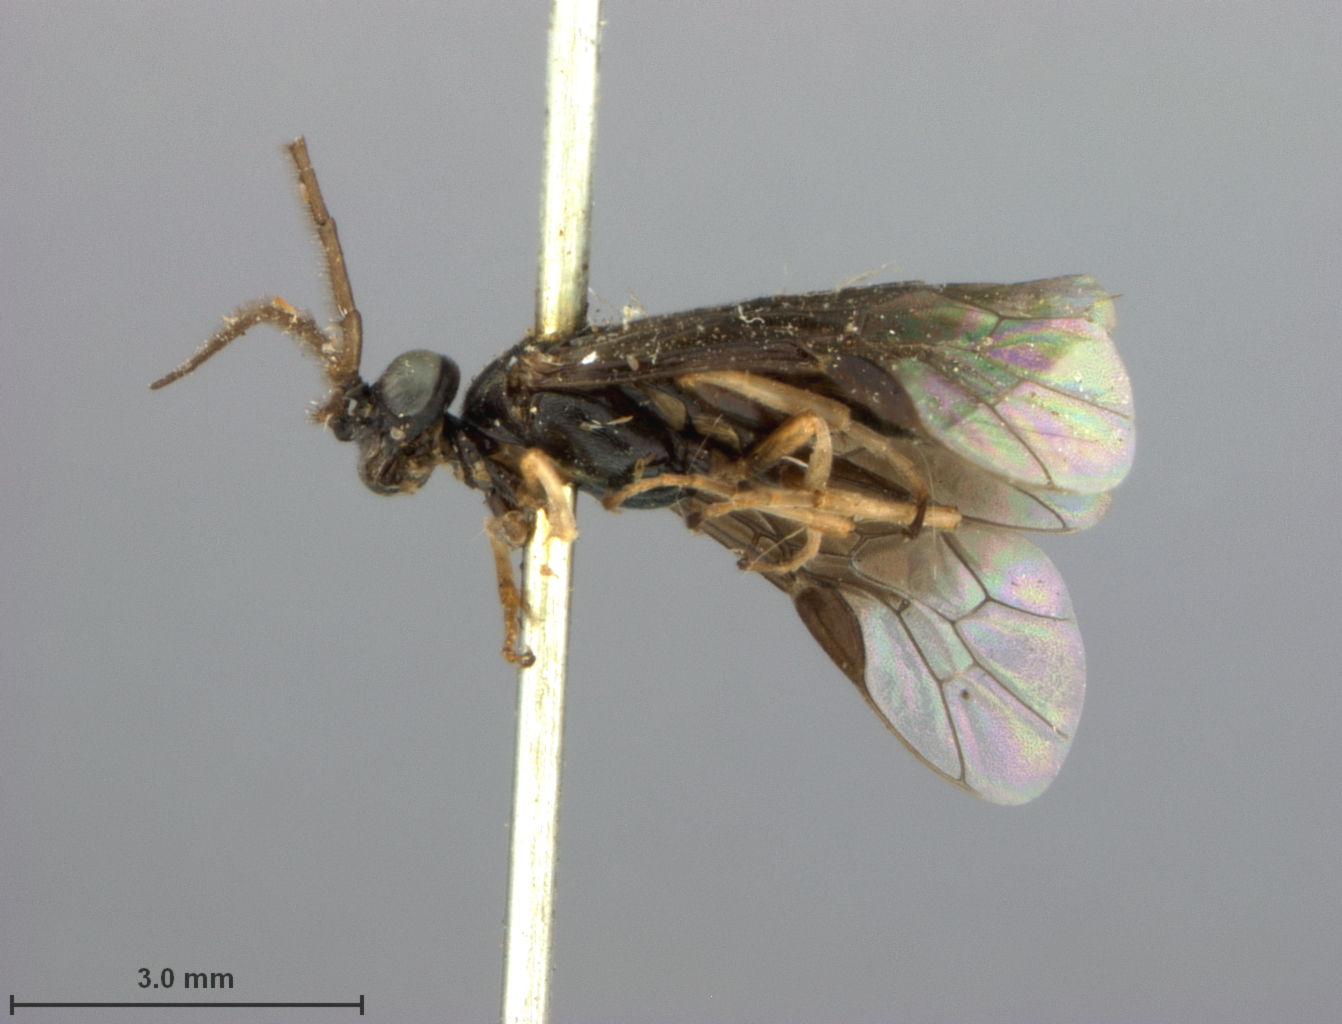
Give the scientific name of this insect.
Trichiocampus gregarius
